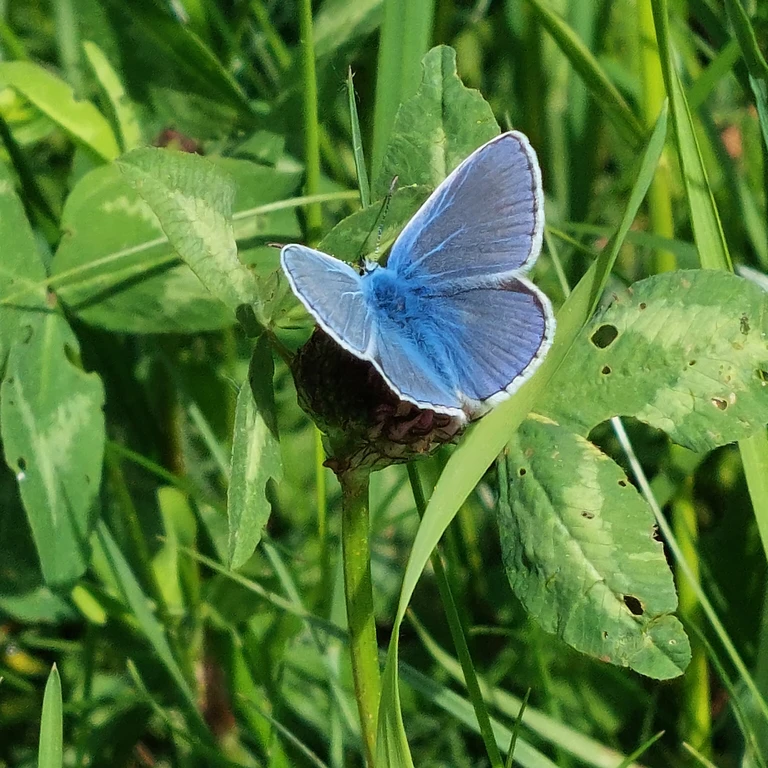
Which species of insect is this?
Polyommatus icarus
